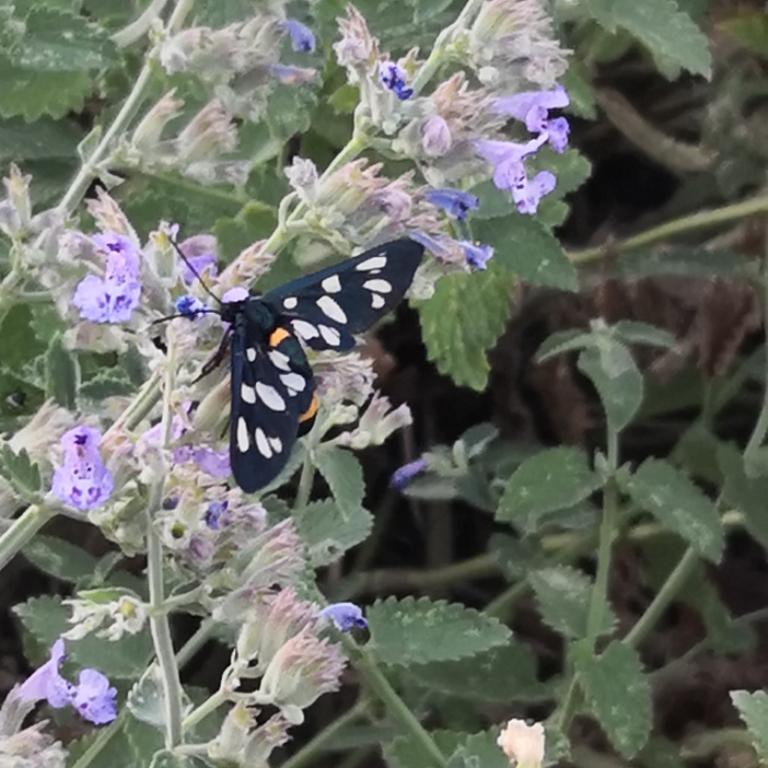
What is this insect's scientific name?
Amata phegea
